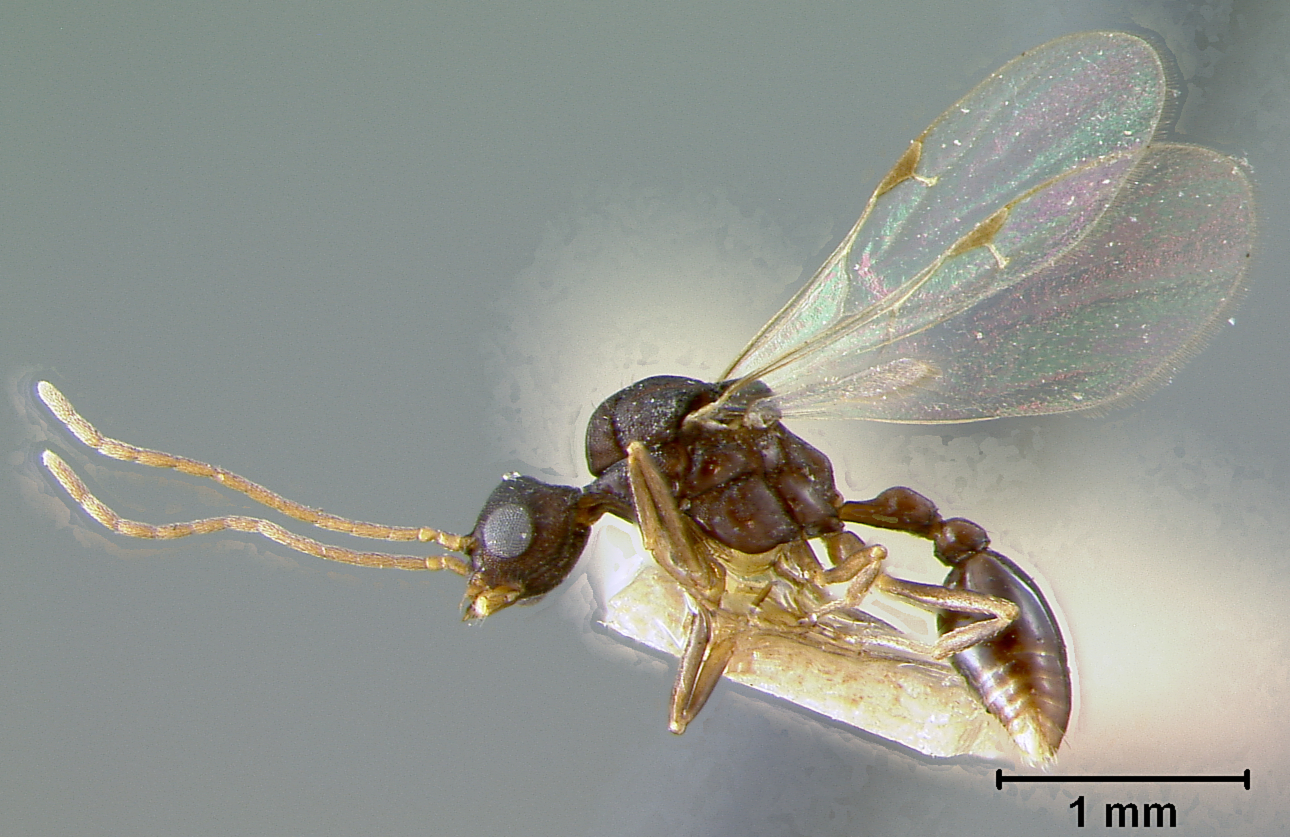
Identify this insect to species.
Strumigenys decollata
